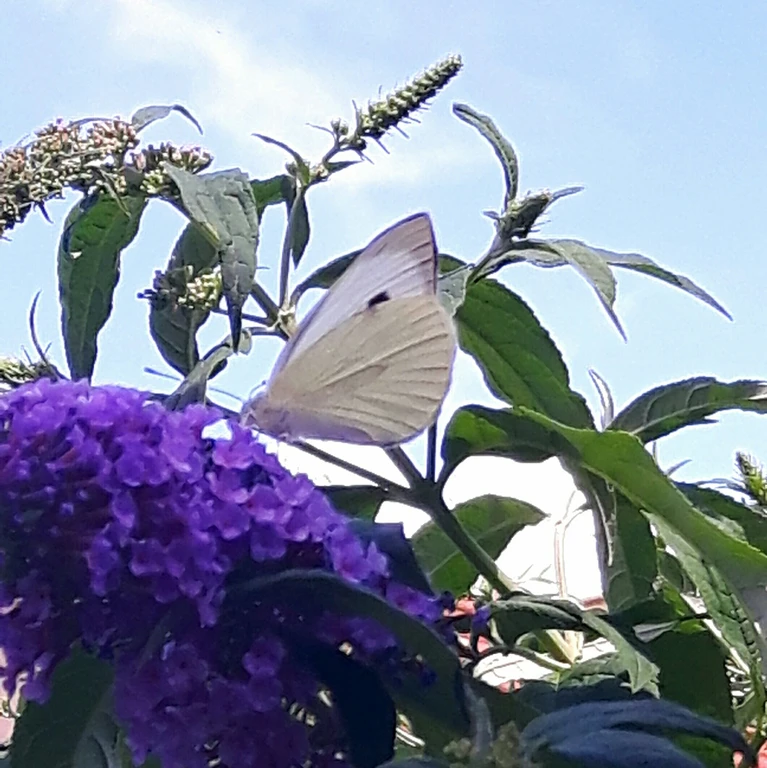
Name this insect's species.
Pieris brassicae
